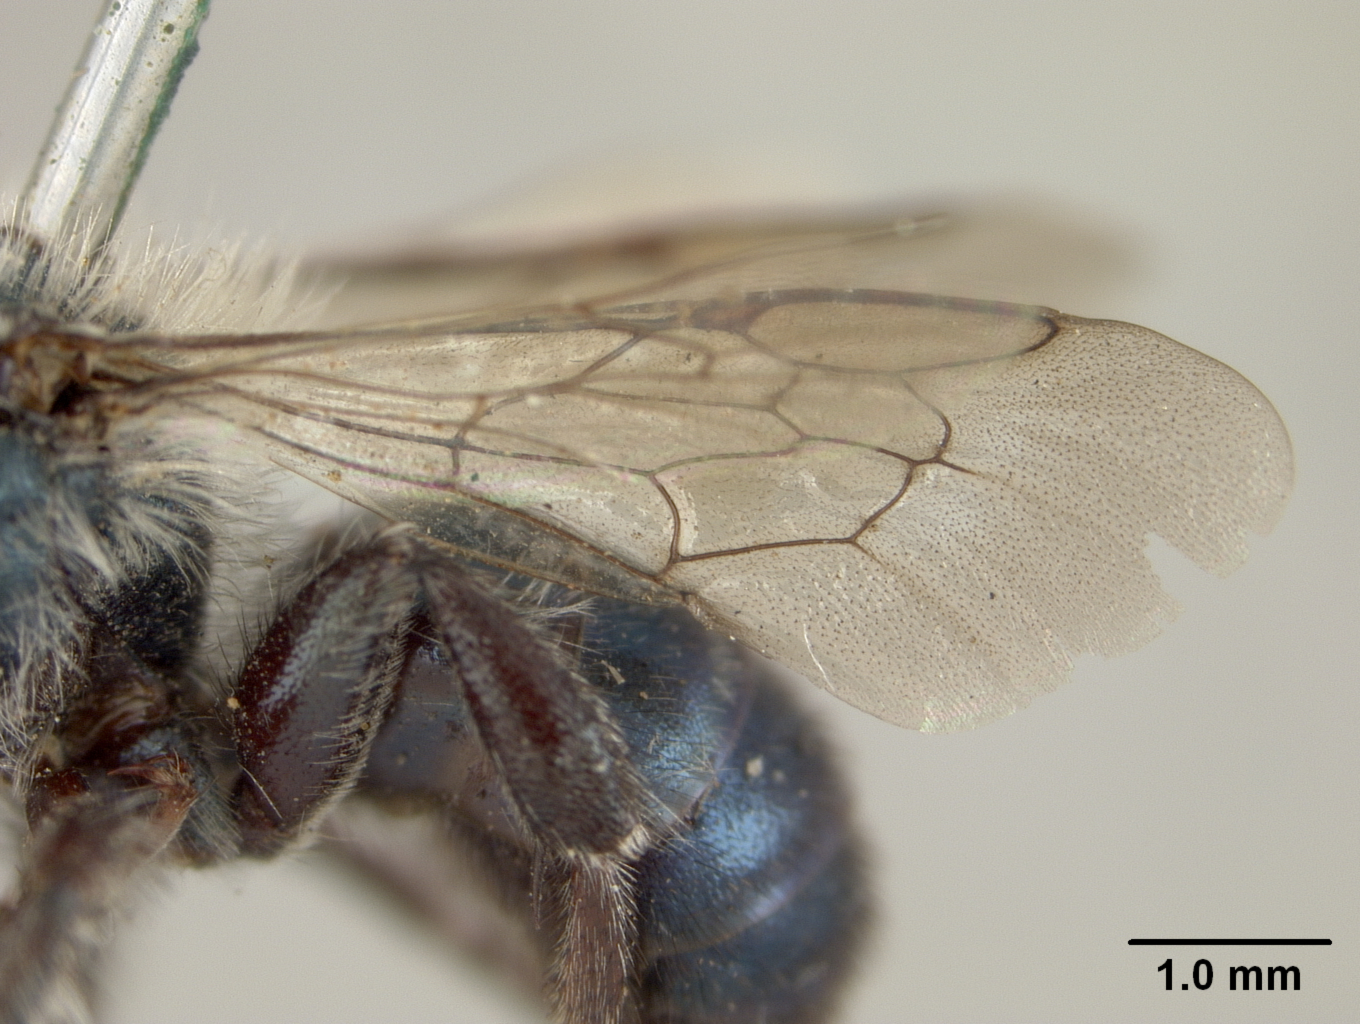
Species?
Osmia mertensiae
